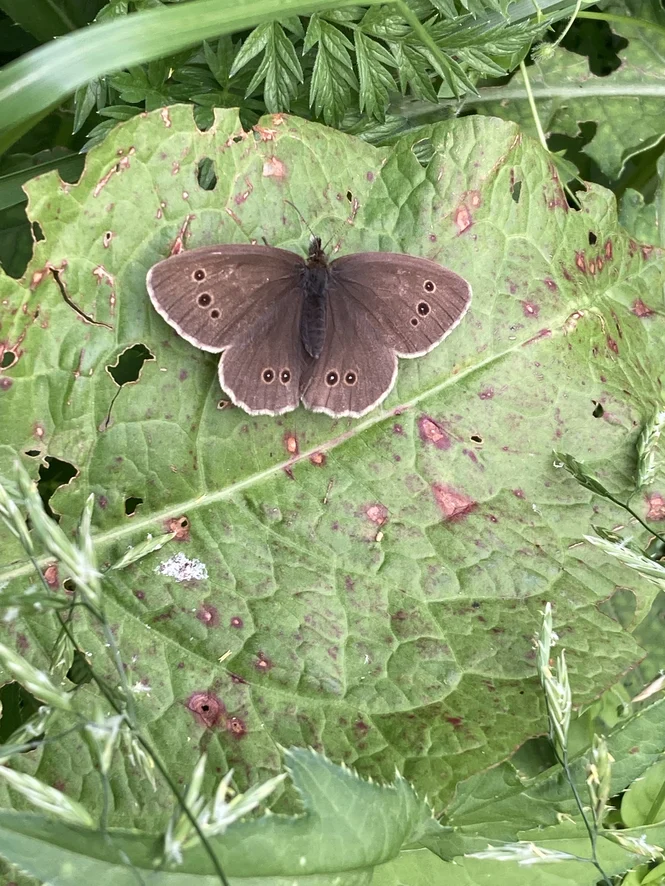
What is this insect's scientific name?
Aphantopus hyperantus
